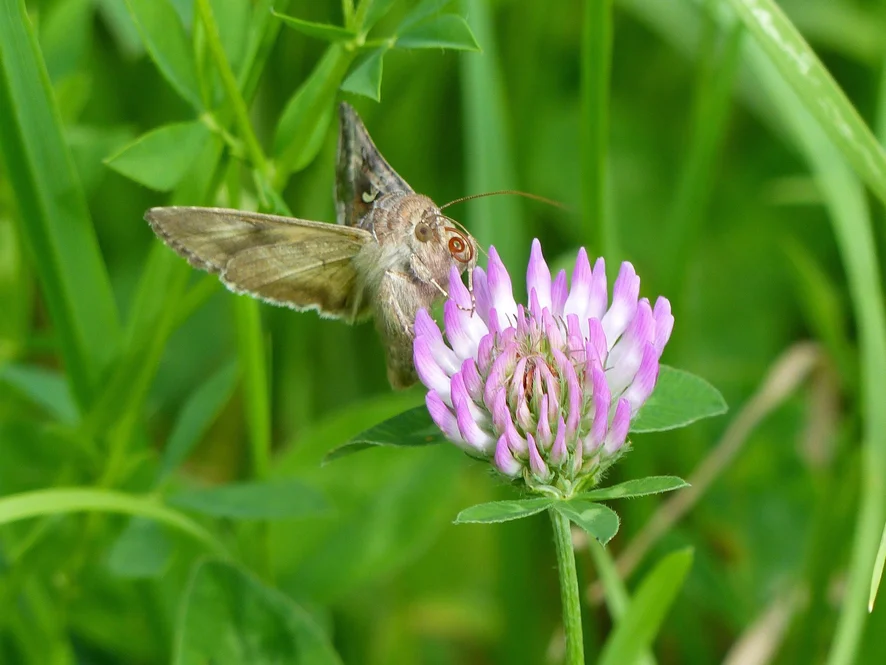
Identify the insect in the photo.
Autographa gamma
